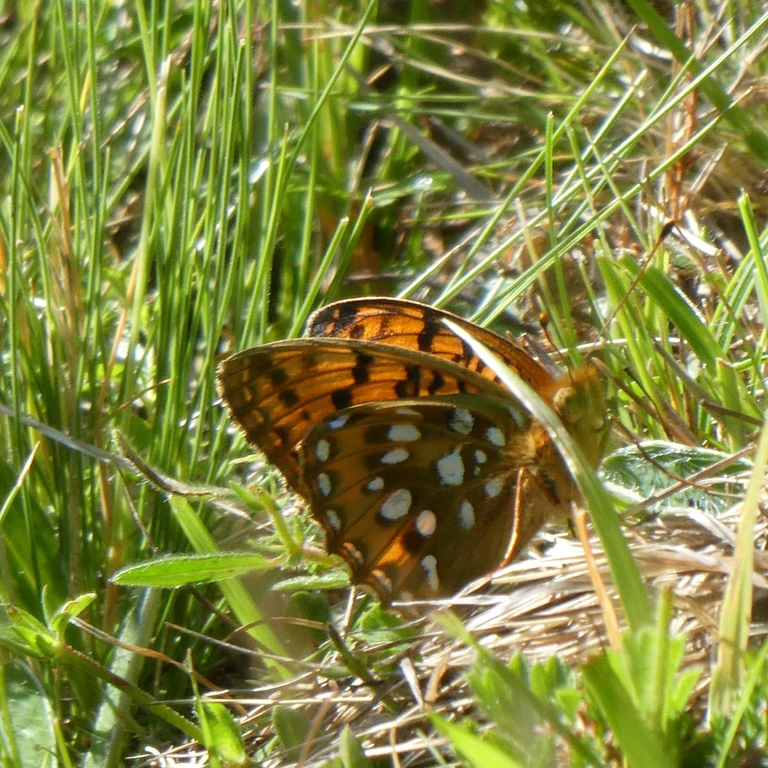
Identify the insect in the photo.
Speyeria aglaja
